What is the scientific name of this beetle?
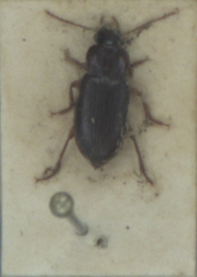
Ophonus rufibarbis
